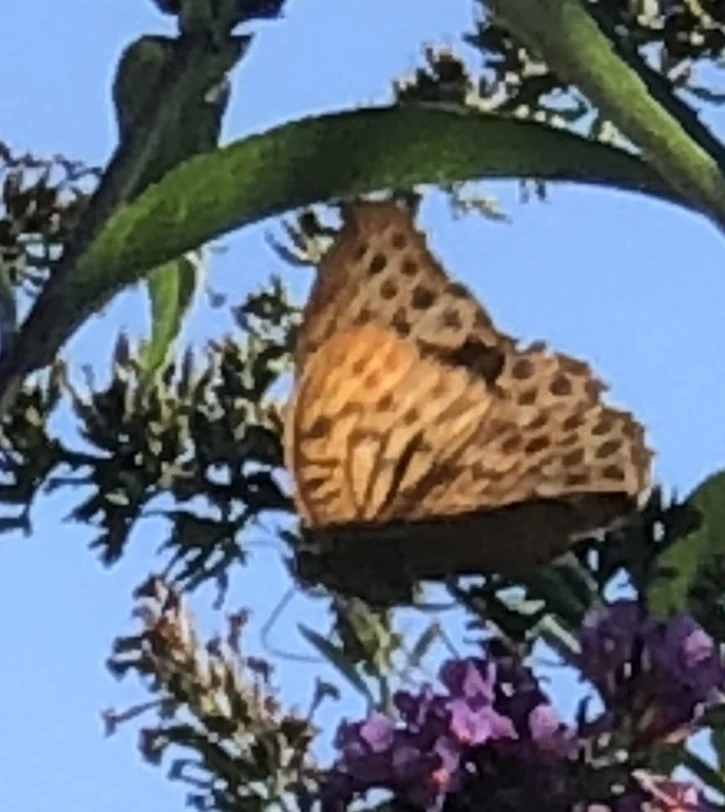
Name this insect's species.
Argynnis paphia
